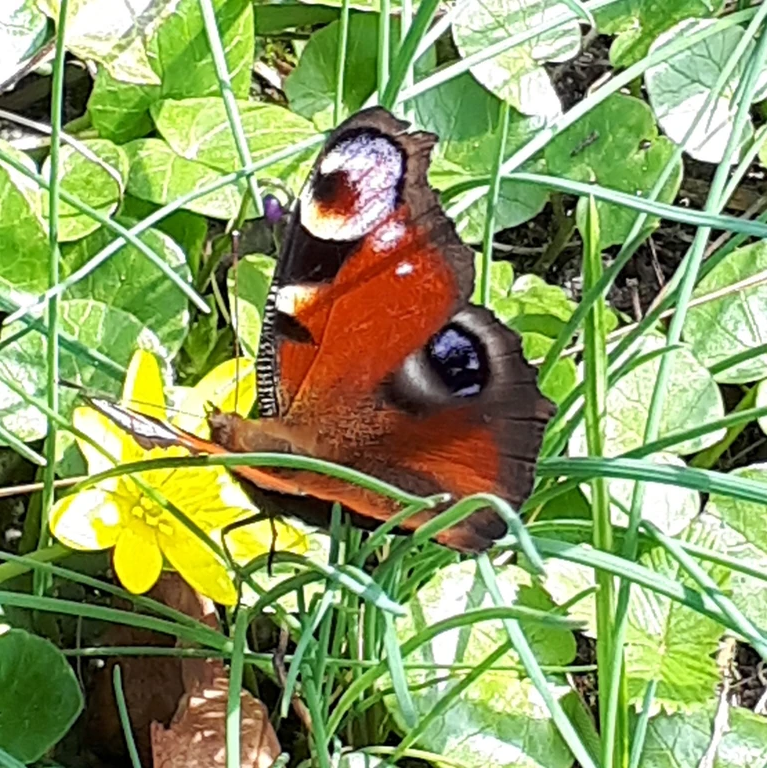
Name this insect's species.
Aglais io
